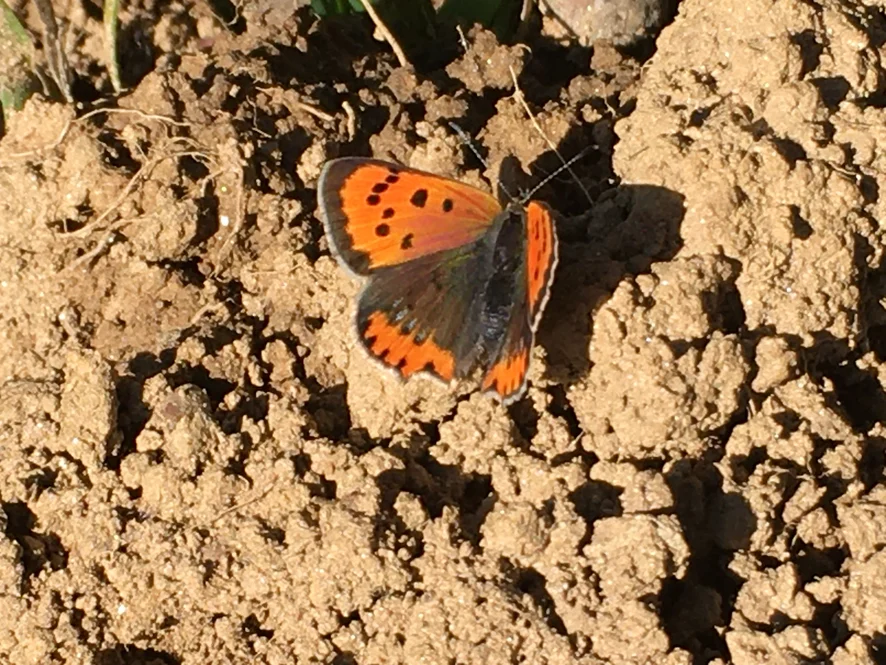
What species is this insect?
Lycaena phlaeas
